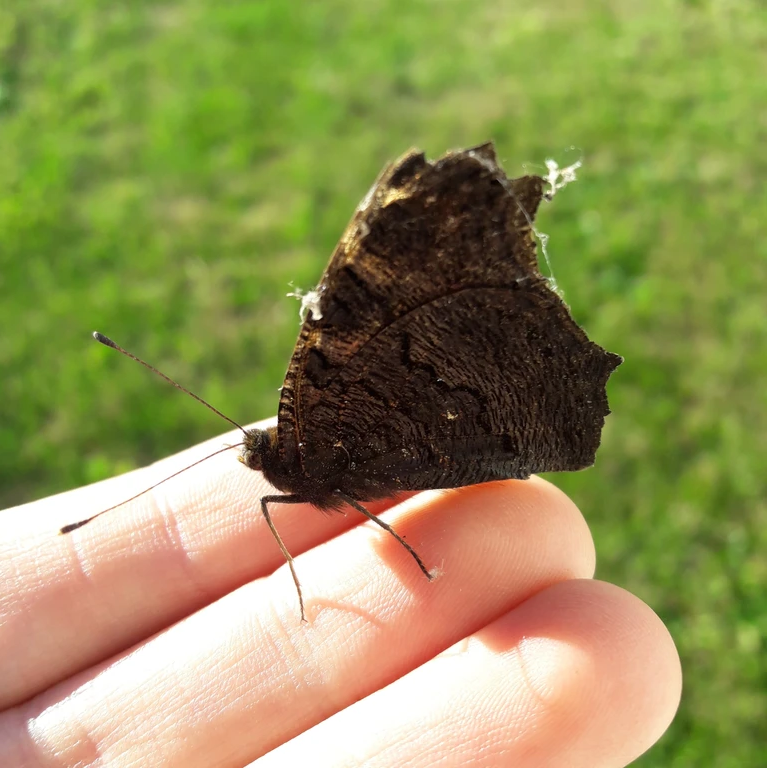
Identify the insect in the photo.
Aglais io
